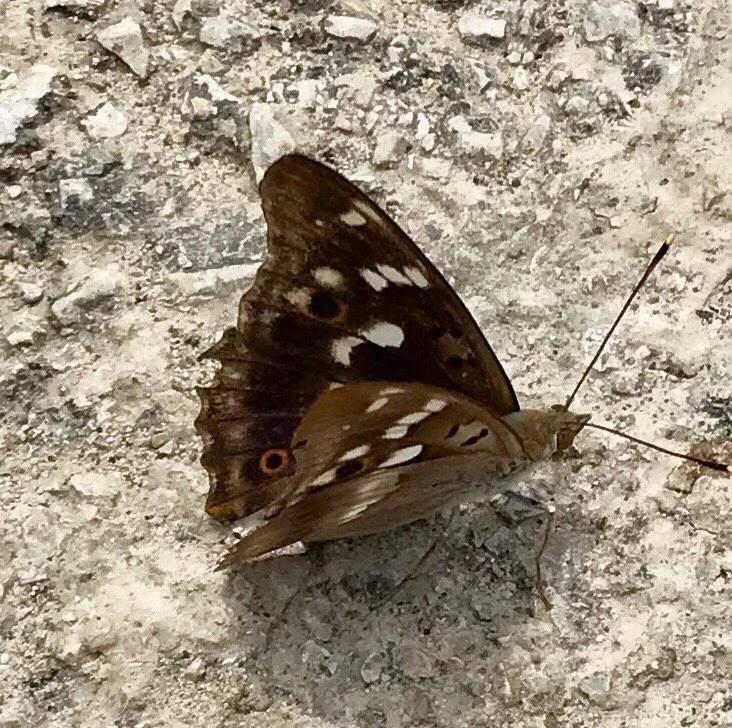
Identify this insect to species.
Apatura ilia
